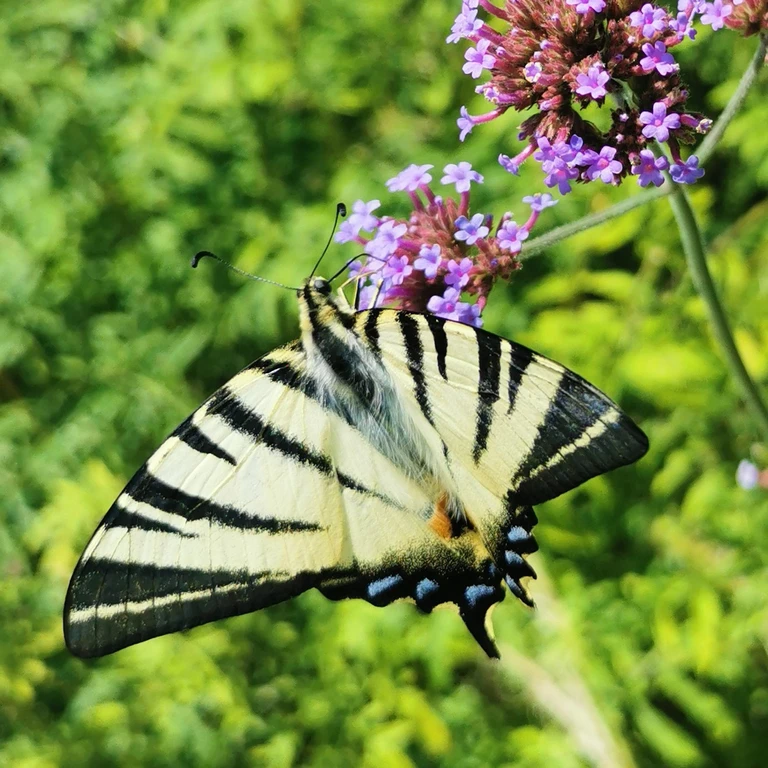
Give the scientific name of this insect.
Iphiclides podalirius
